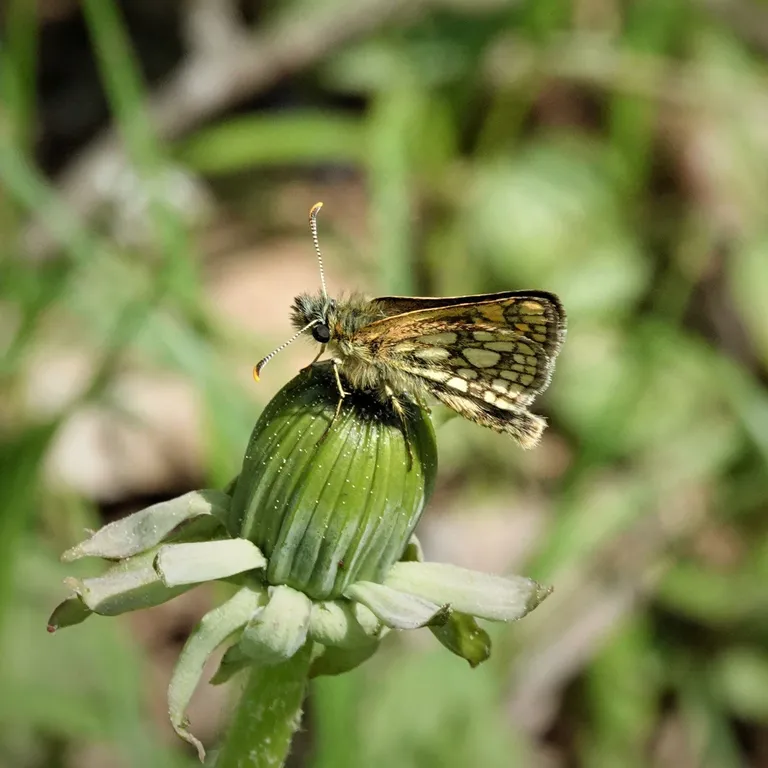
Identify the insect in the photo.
Carterocephalus palaemon
